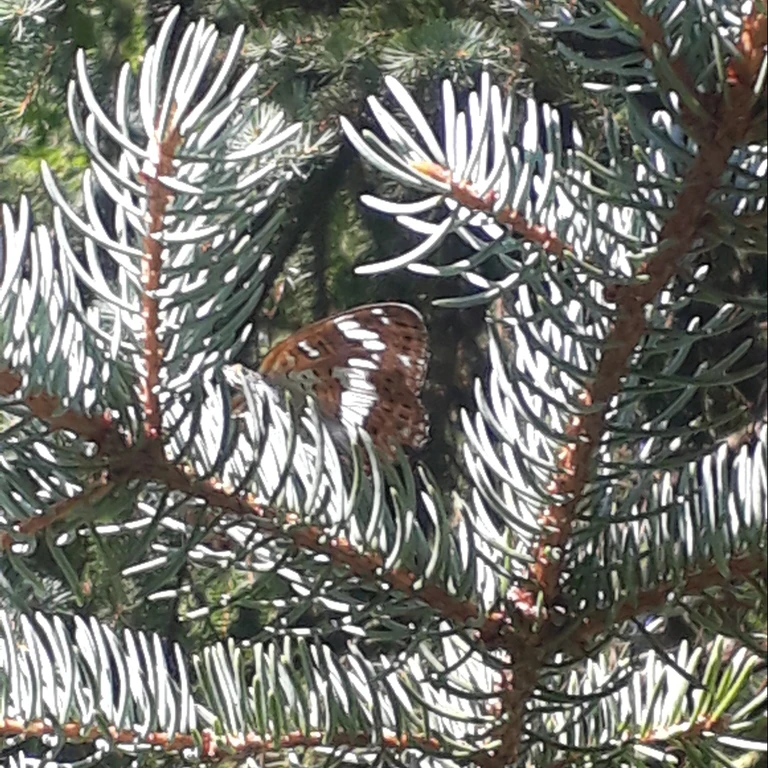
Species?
Limenitis camilla (also Ladoga camilla)
